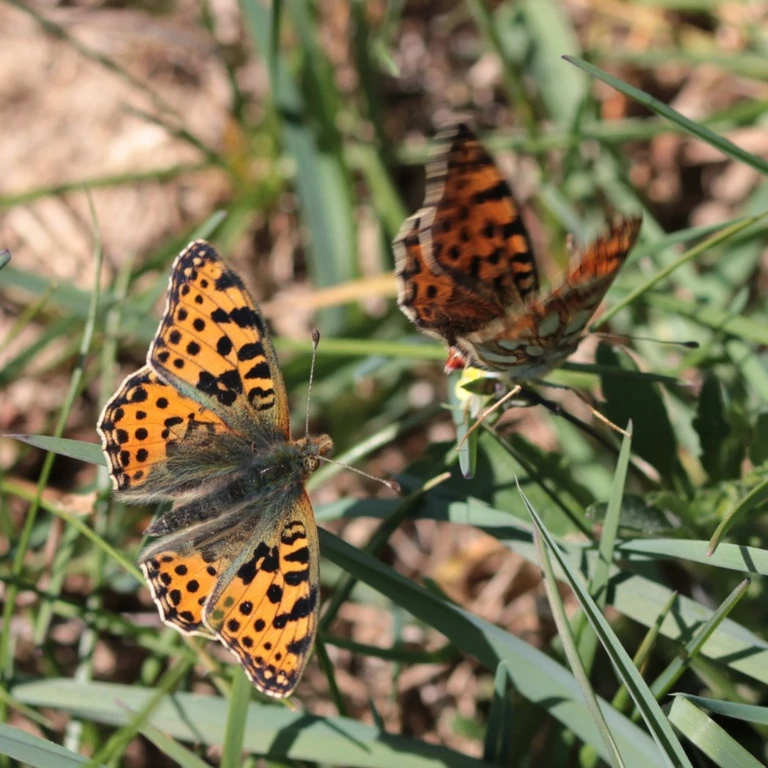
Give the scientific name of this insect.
Issoria lathonia
